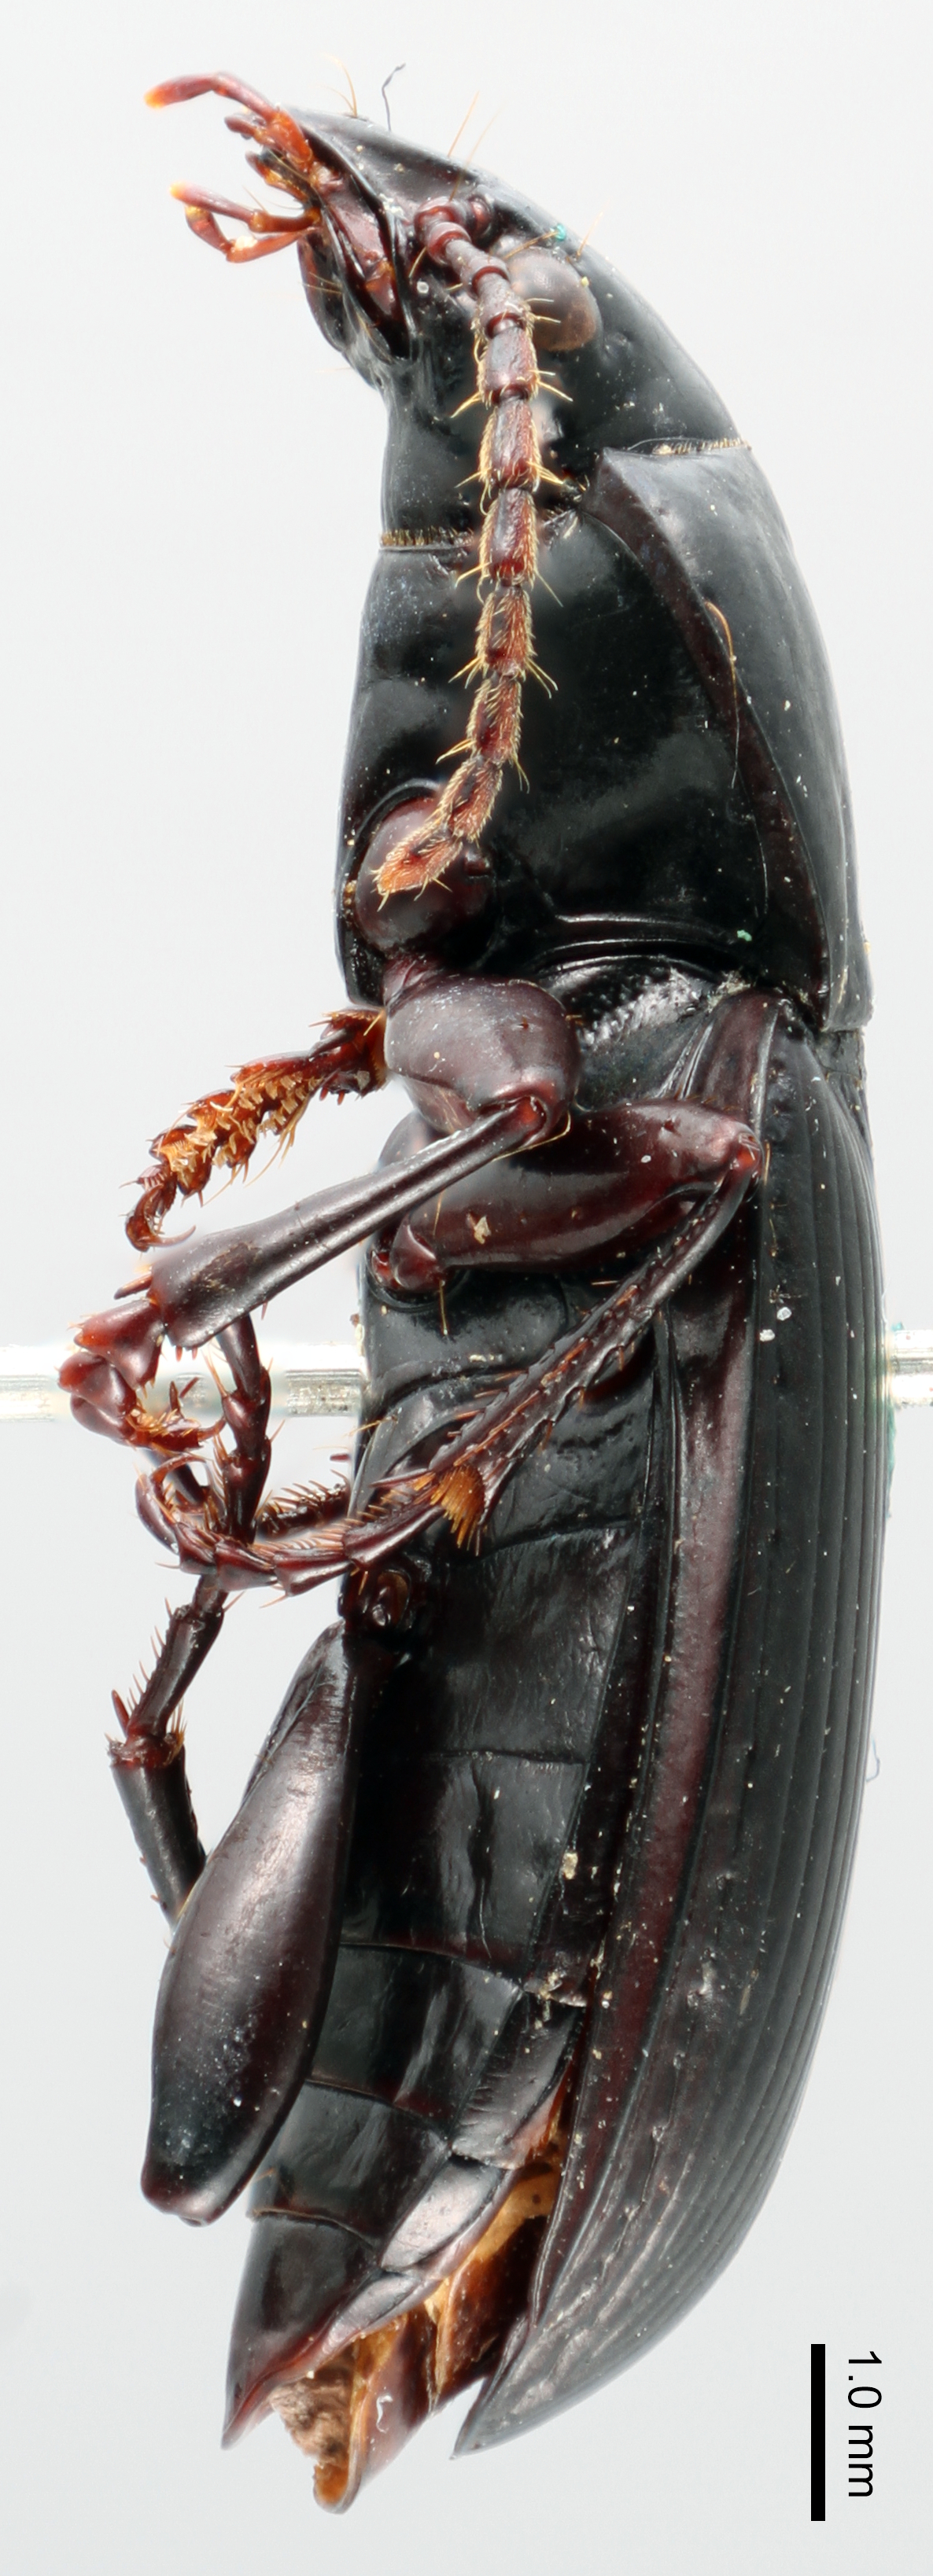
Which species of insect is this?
Pterostichus ordinarius
